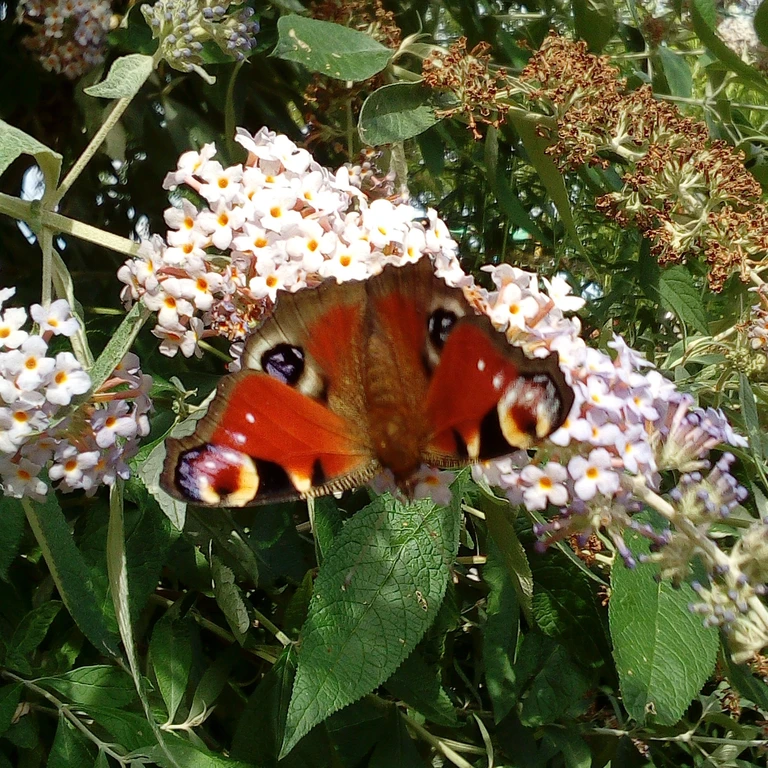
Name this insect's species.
Aglais io
